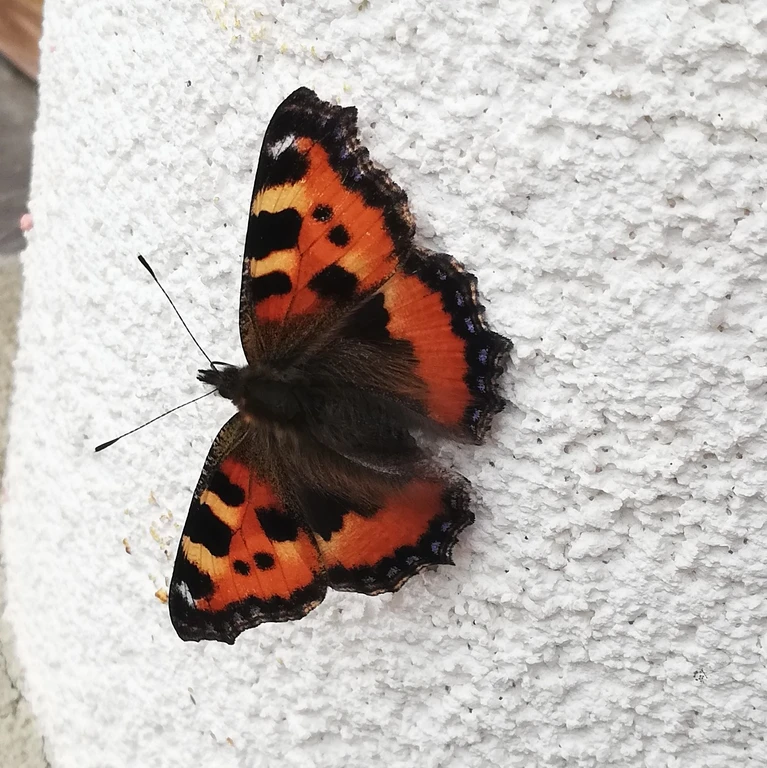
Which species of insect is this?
Aglais urticae
